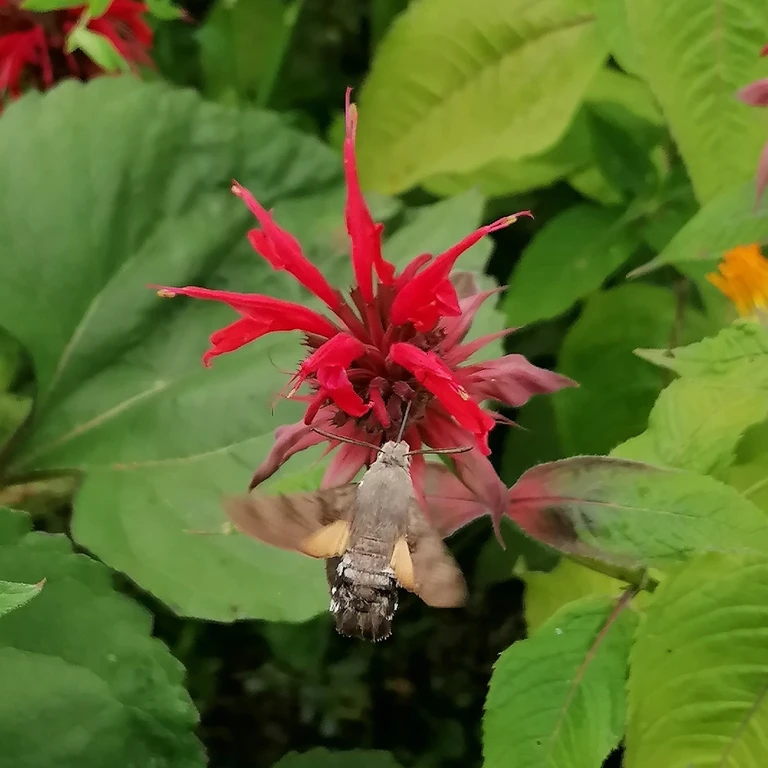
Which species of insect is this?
Macroglossum stellatarum
